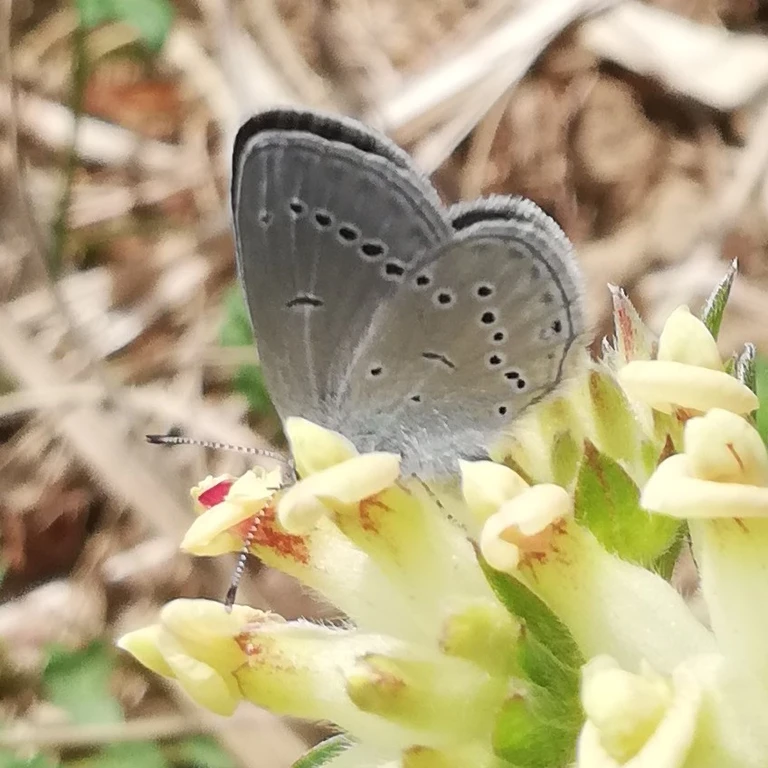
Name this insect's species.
Cupido minimus
